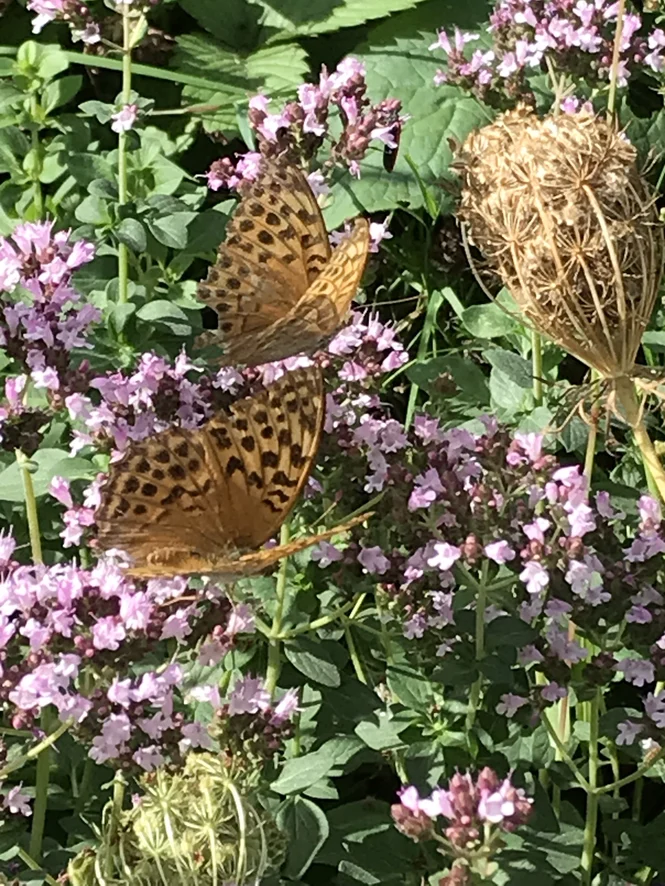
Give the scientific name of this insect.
Argynnis paphia
